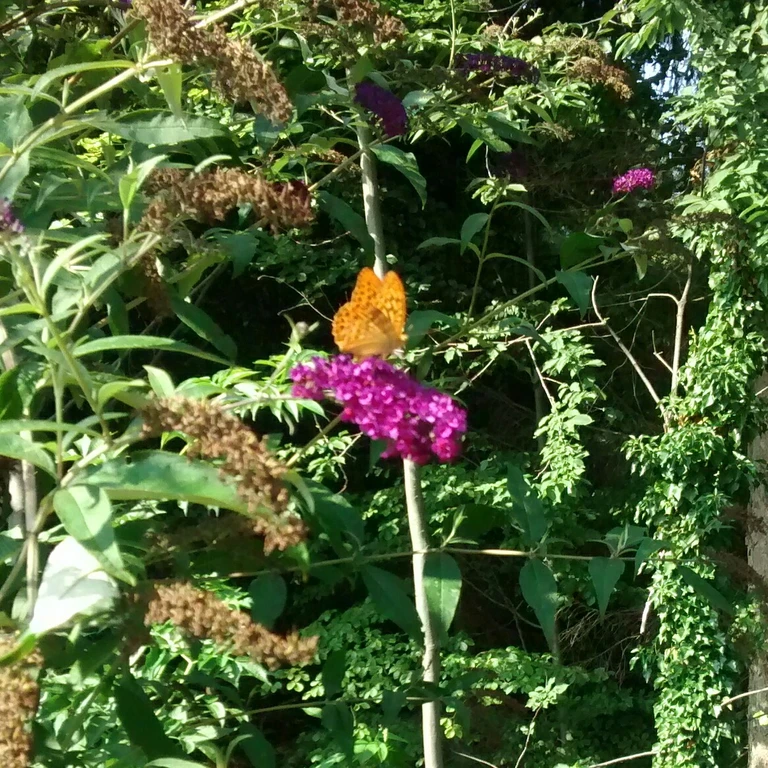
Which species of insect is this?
Argynnis paphia
